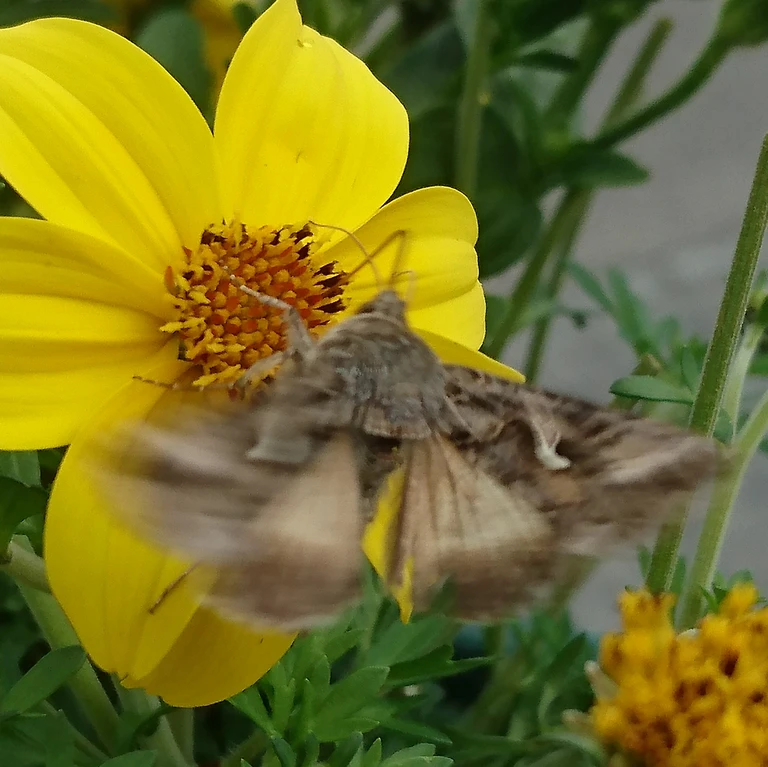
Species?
Autographa gamma
